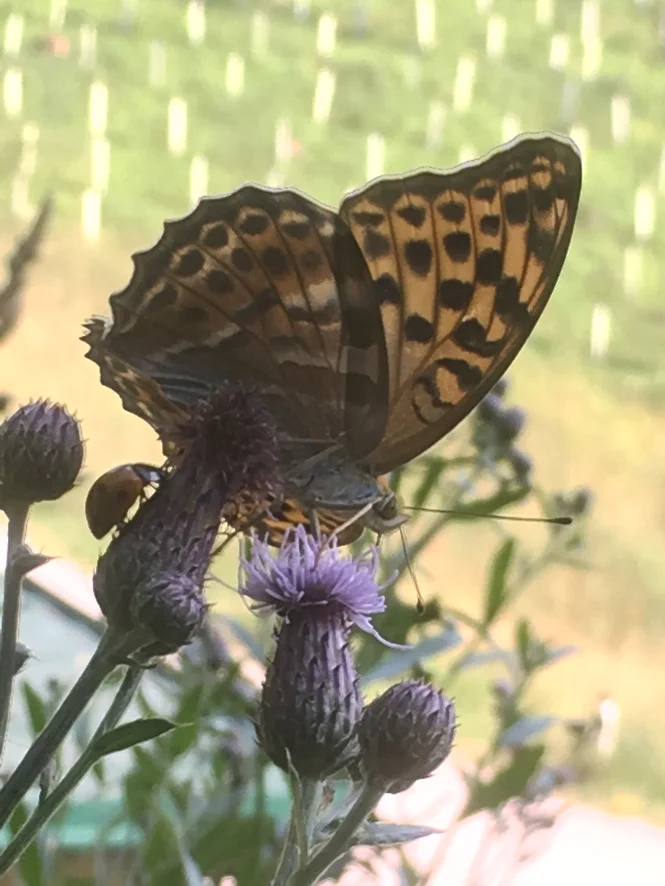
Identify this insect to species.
Argynnis paphia
